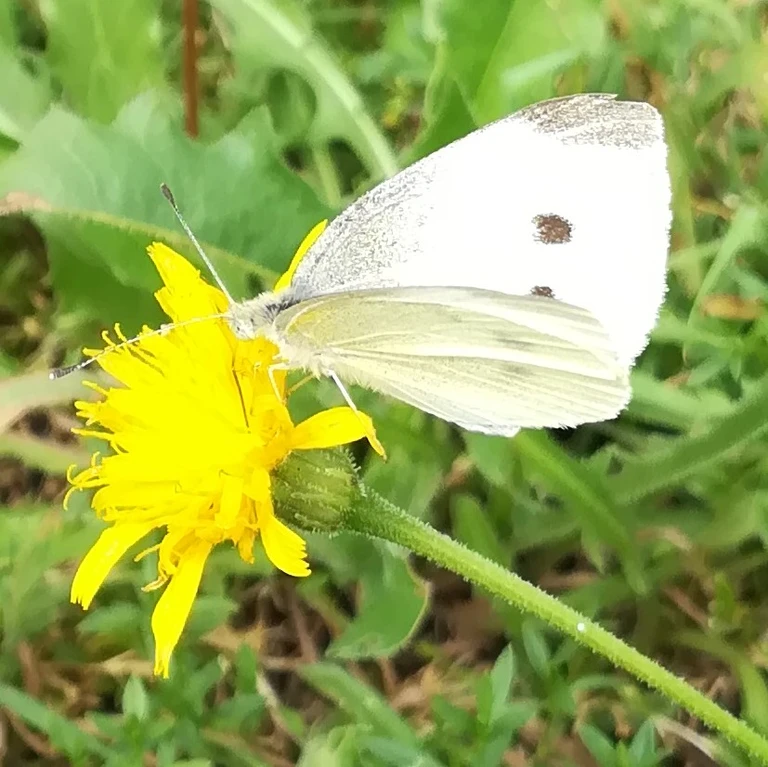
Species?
Pieris rapae
